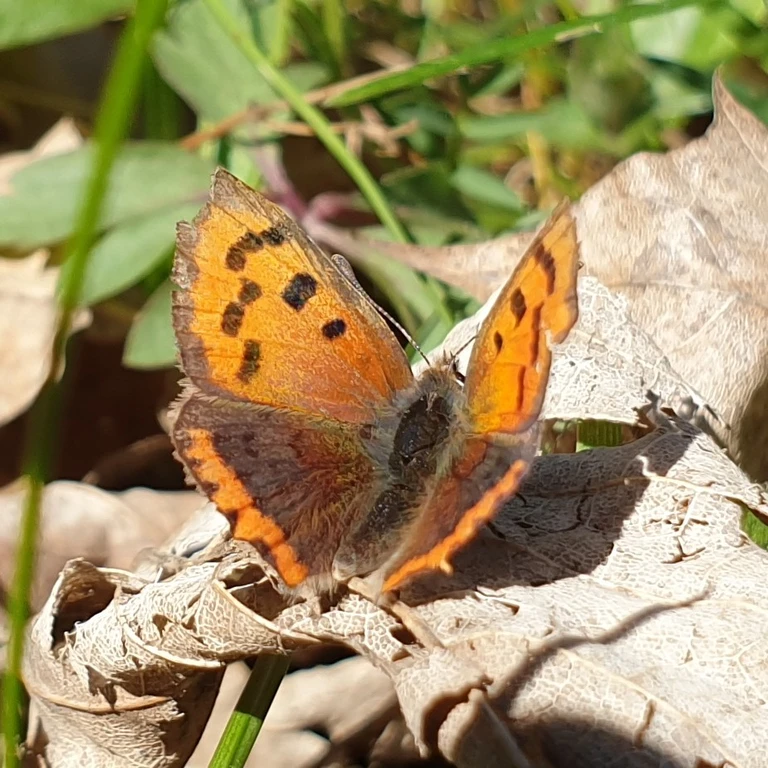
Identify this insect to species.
Lycaena phlaeas
